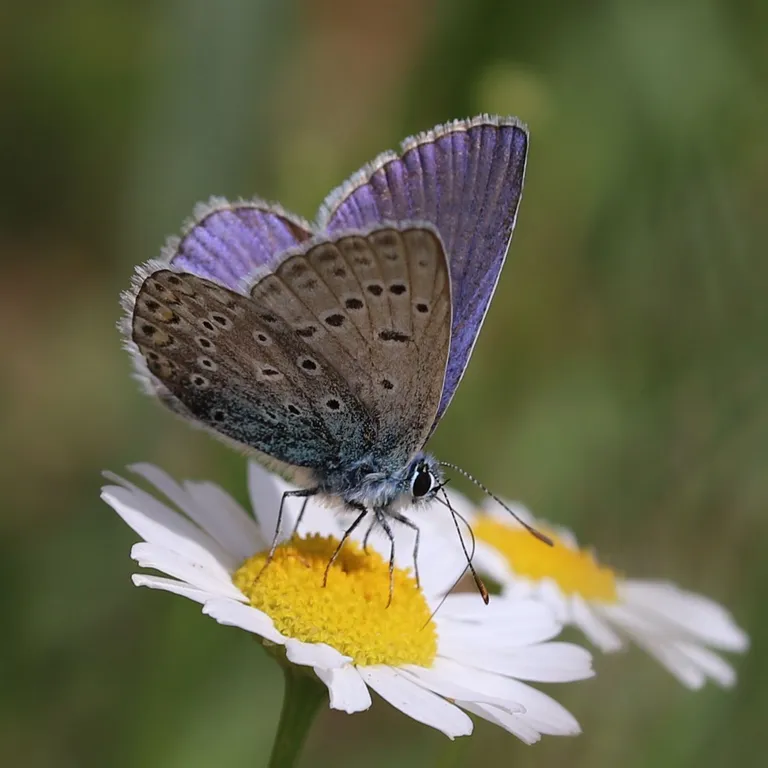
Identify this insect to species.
Polyommatus icarus
